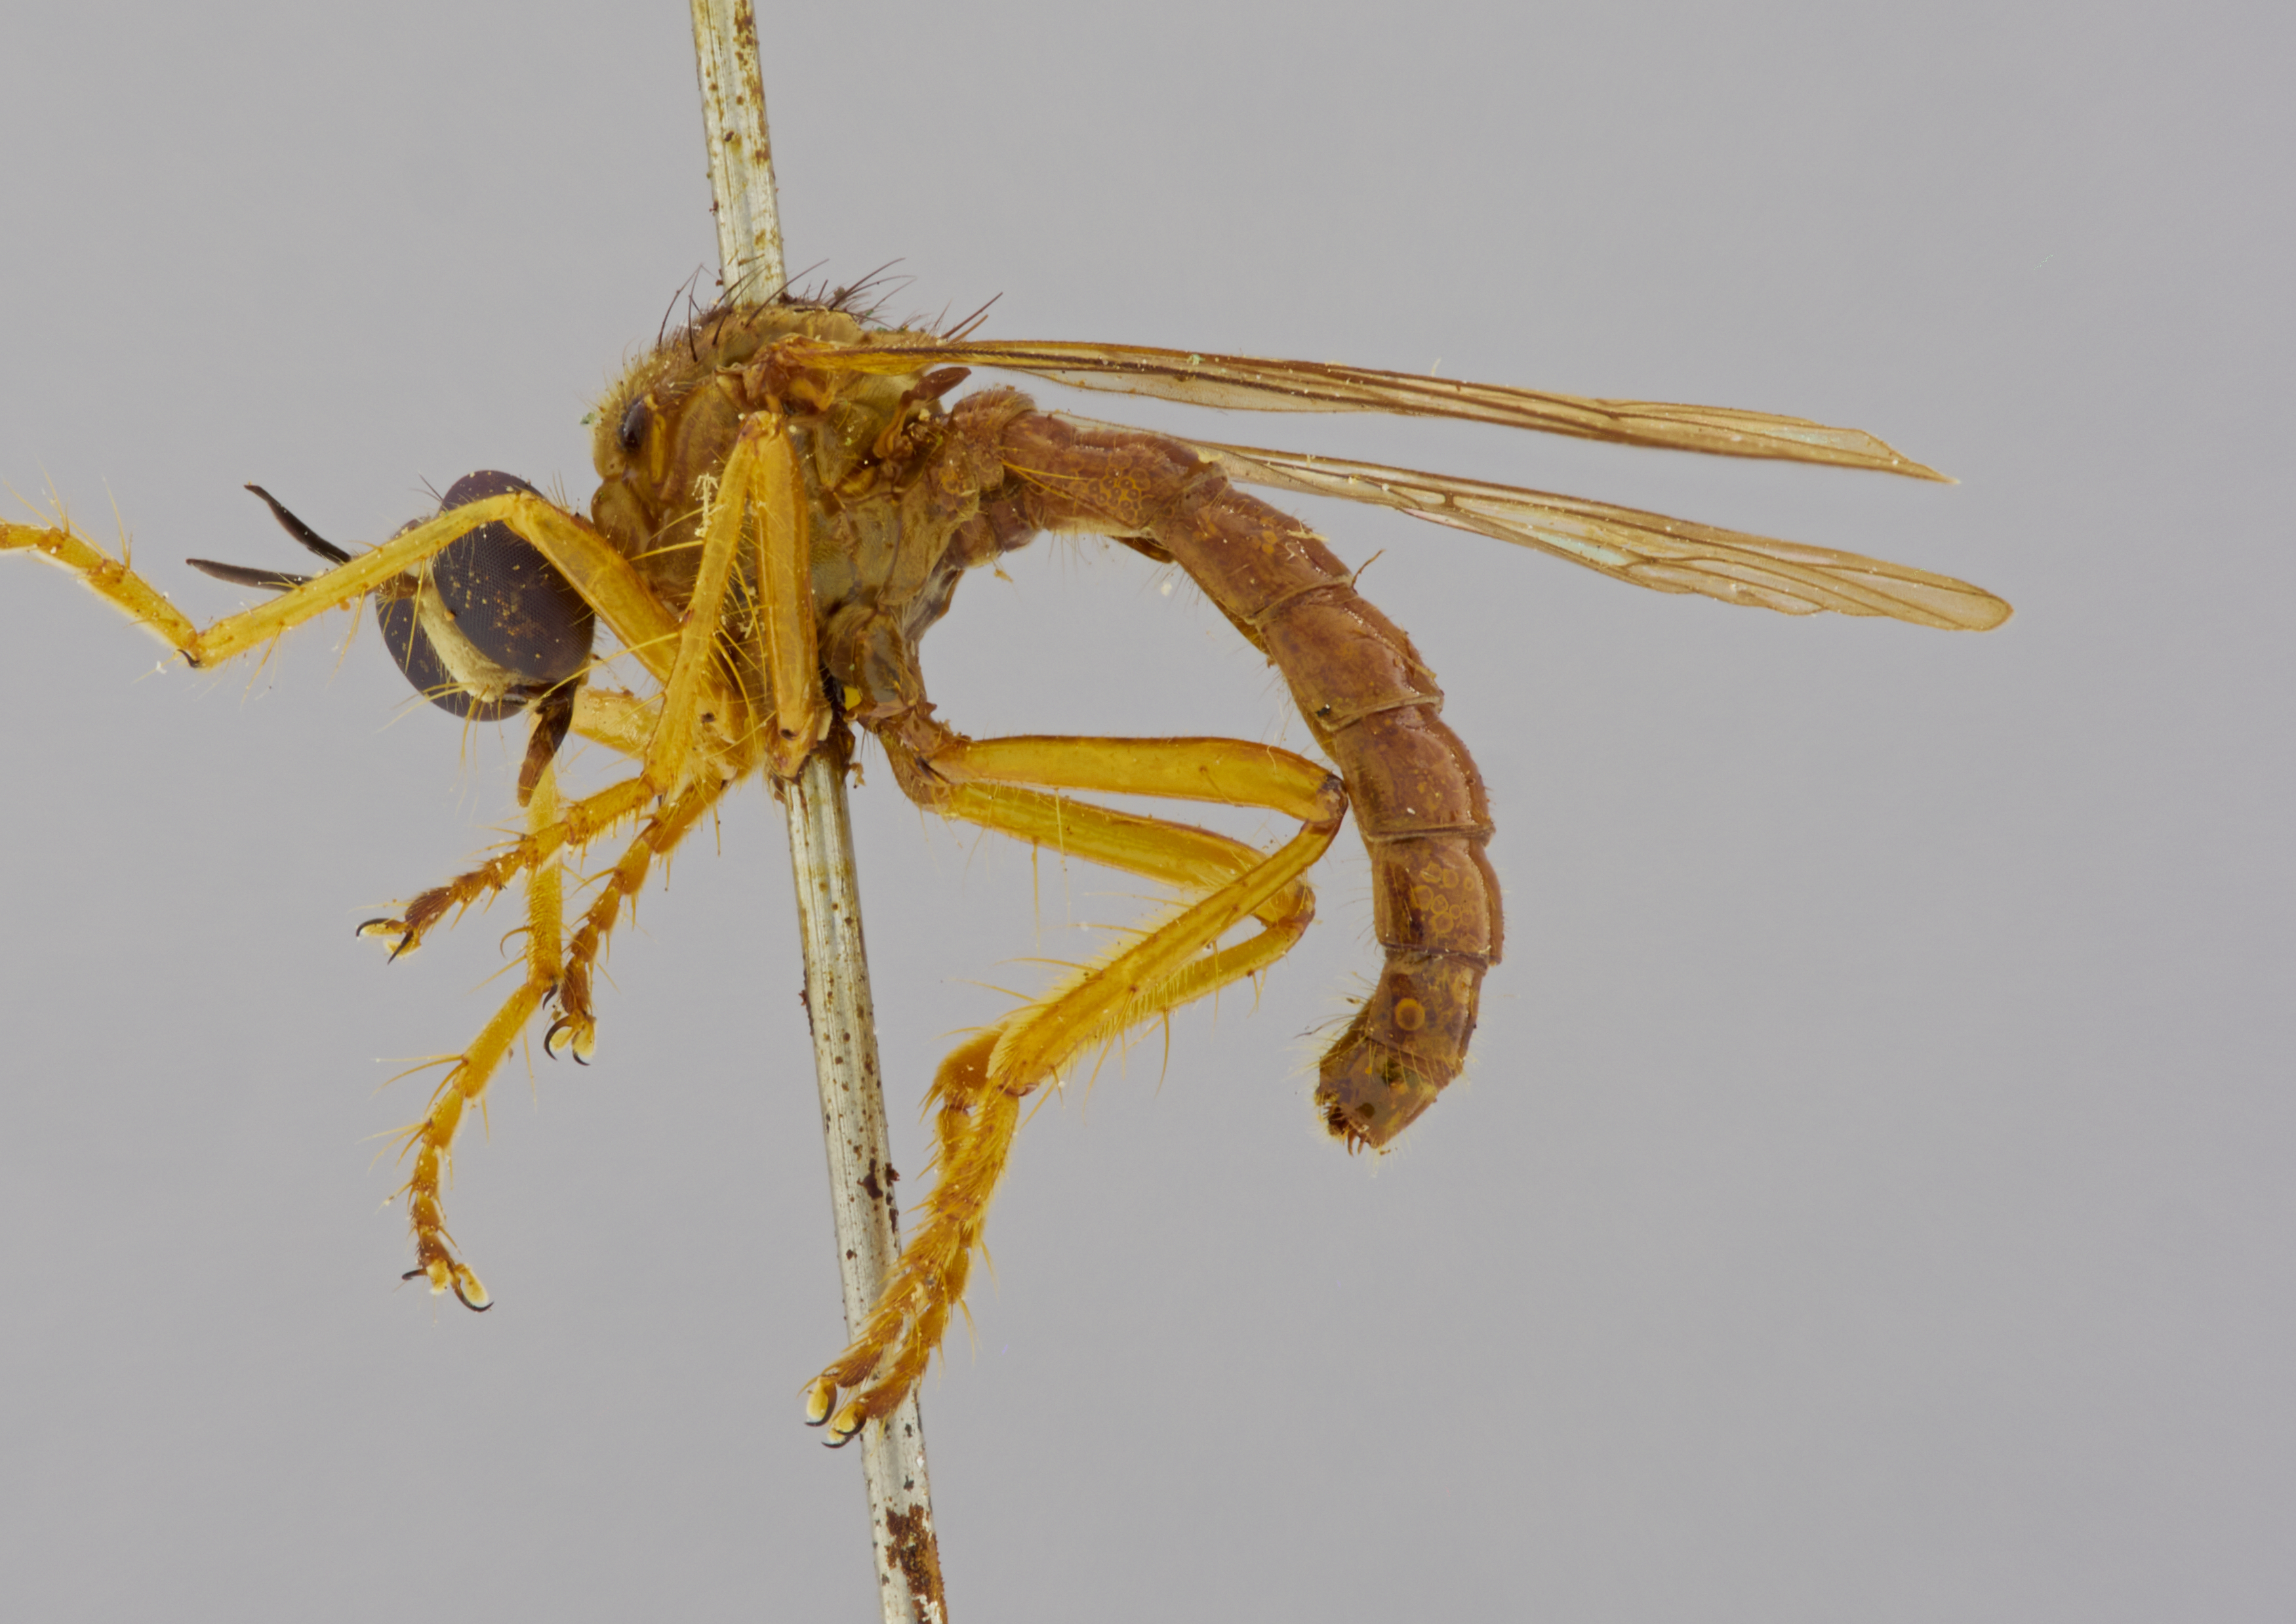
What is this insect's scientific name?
Saropogon rubricosus
